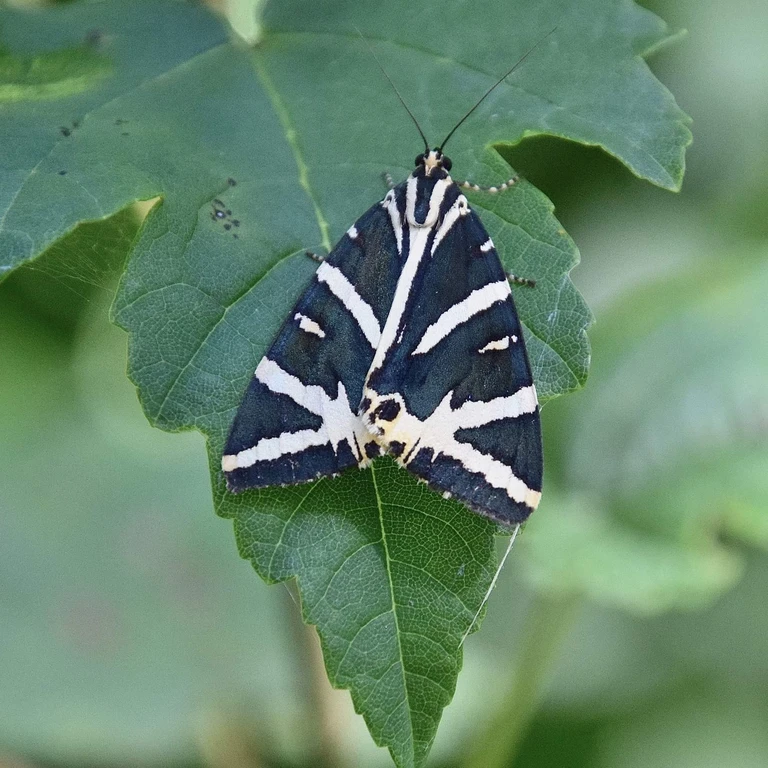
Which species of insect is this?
Euplagia quadripunctaria
